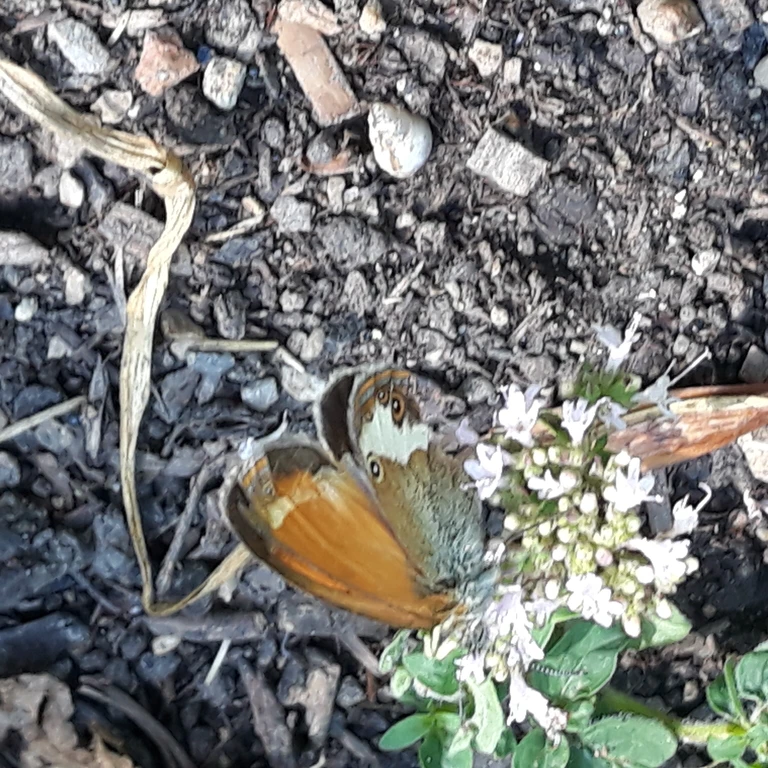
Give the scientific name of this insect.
Coenonympha arcania
